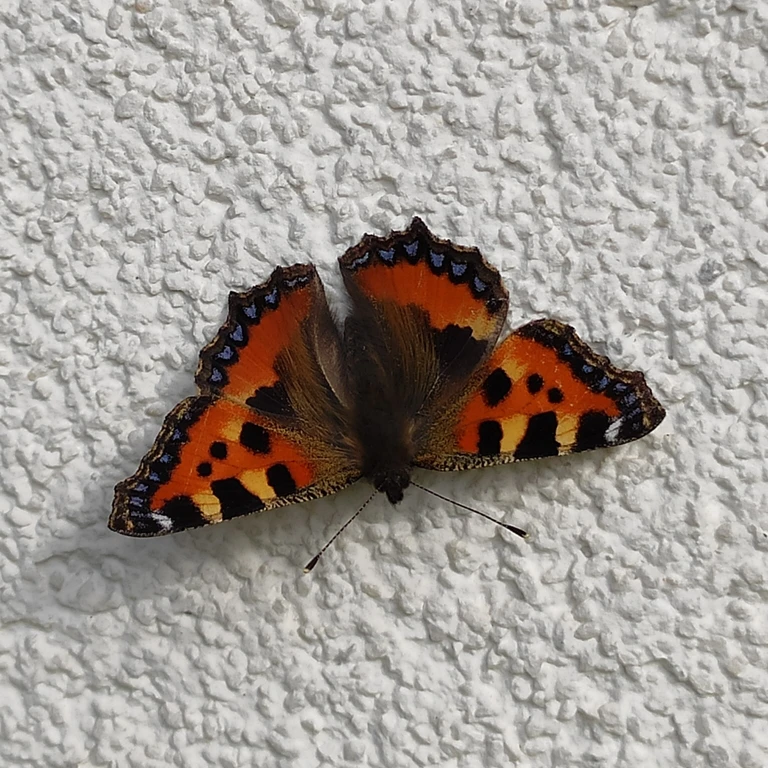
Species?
Aglais urticae
